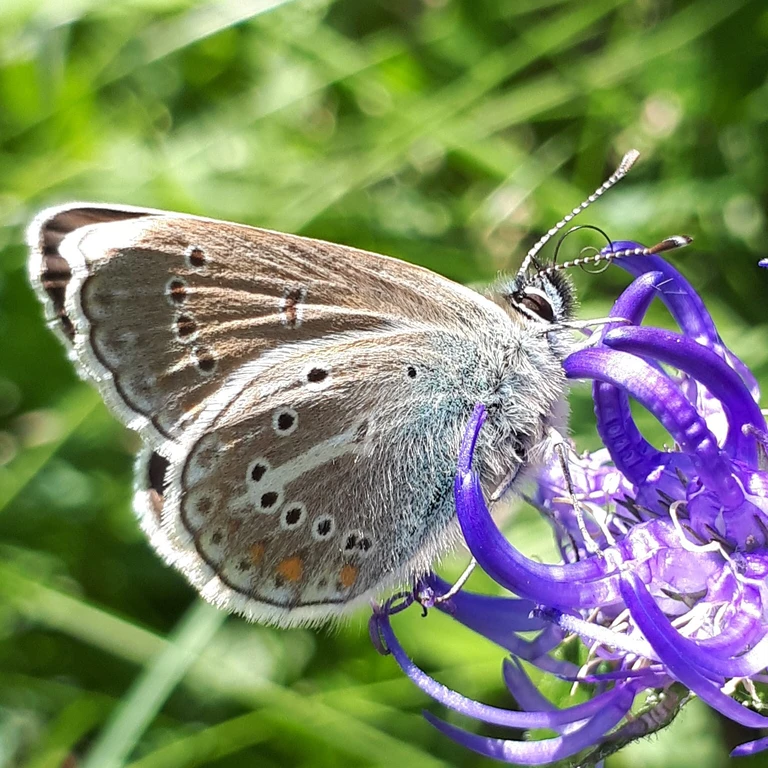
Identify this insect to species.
Eumedonia eumedon
